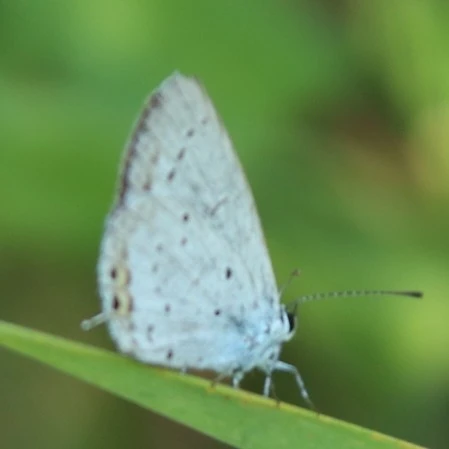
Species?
Cupido argiades (also Elkalyce argiades)
